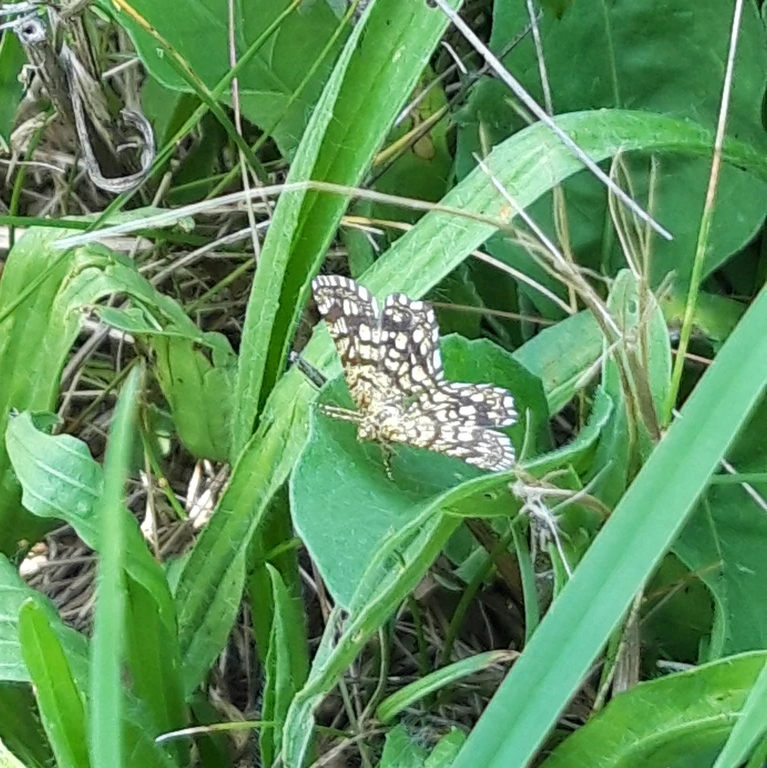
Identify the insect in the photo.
Chiasmia clathrata
